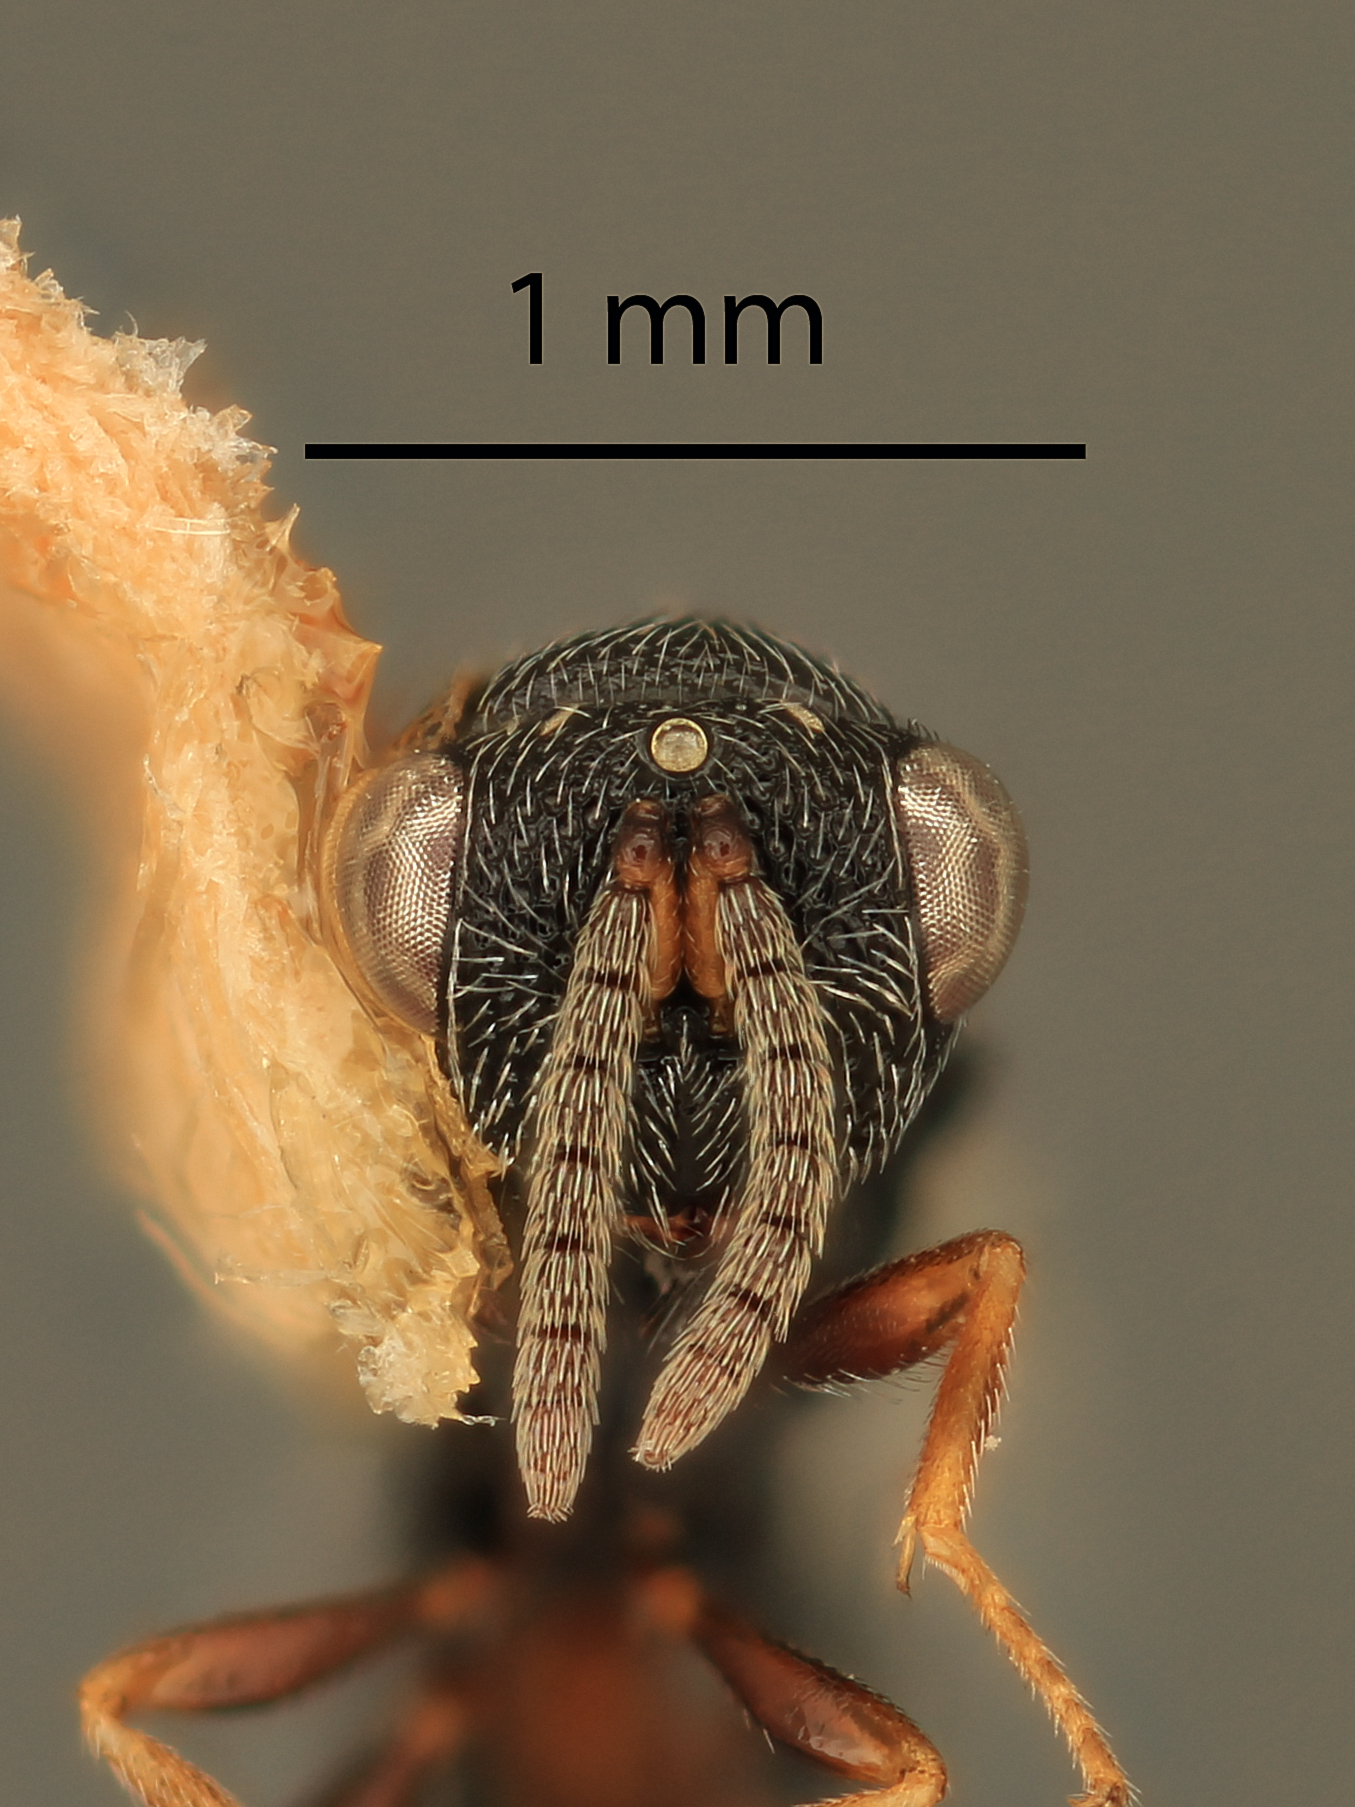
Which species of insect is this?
Eurytoma palustris
